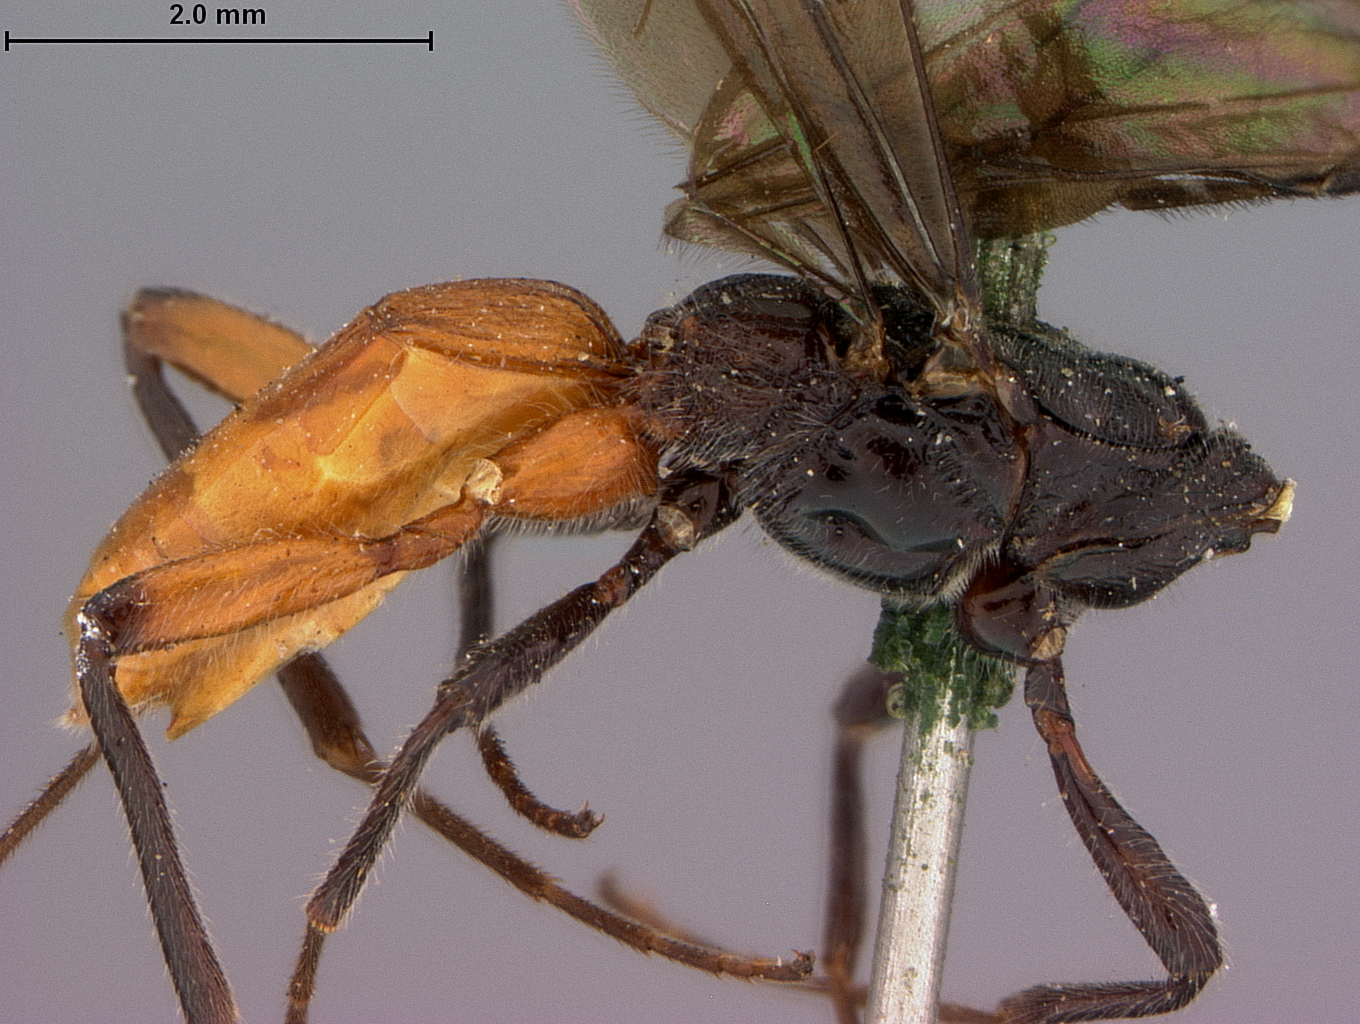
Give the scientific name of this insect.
Bracon disjunctus
